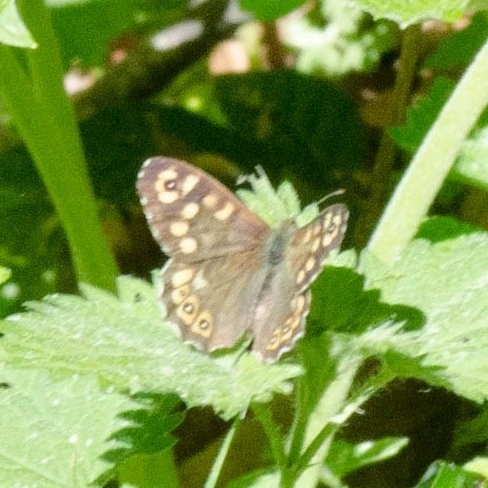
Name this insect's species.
Pararge aegeria
